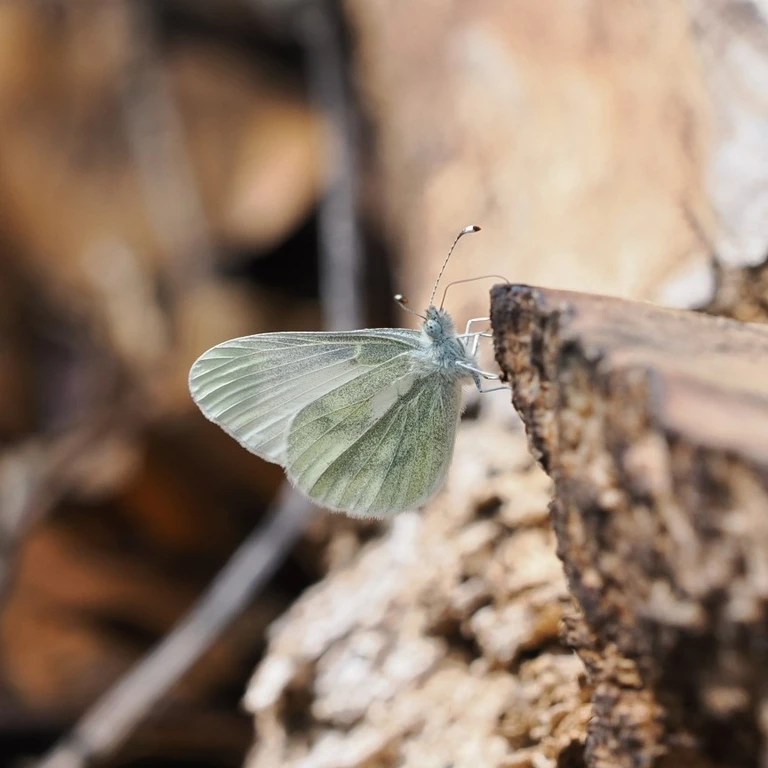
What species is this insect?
Leptidea sinapis/juvernica
